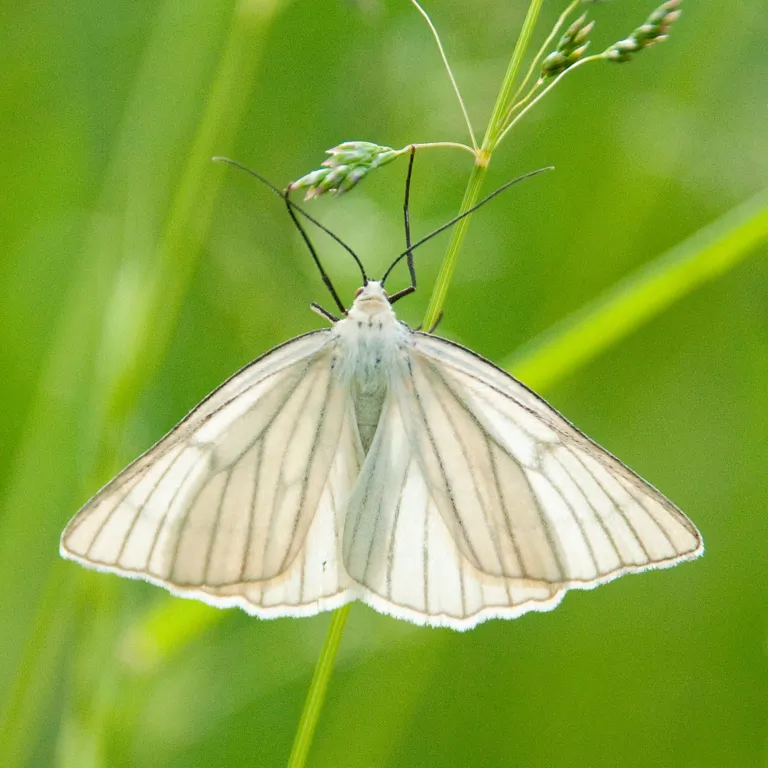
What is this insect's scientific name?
Siona lineata
